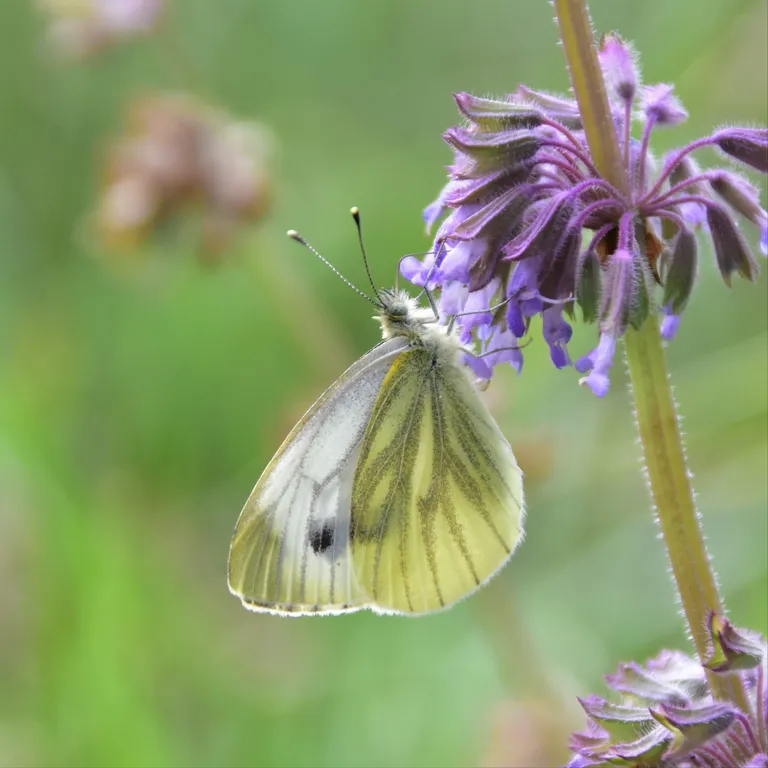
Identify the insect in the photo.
Pieris napi
